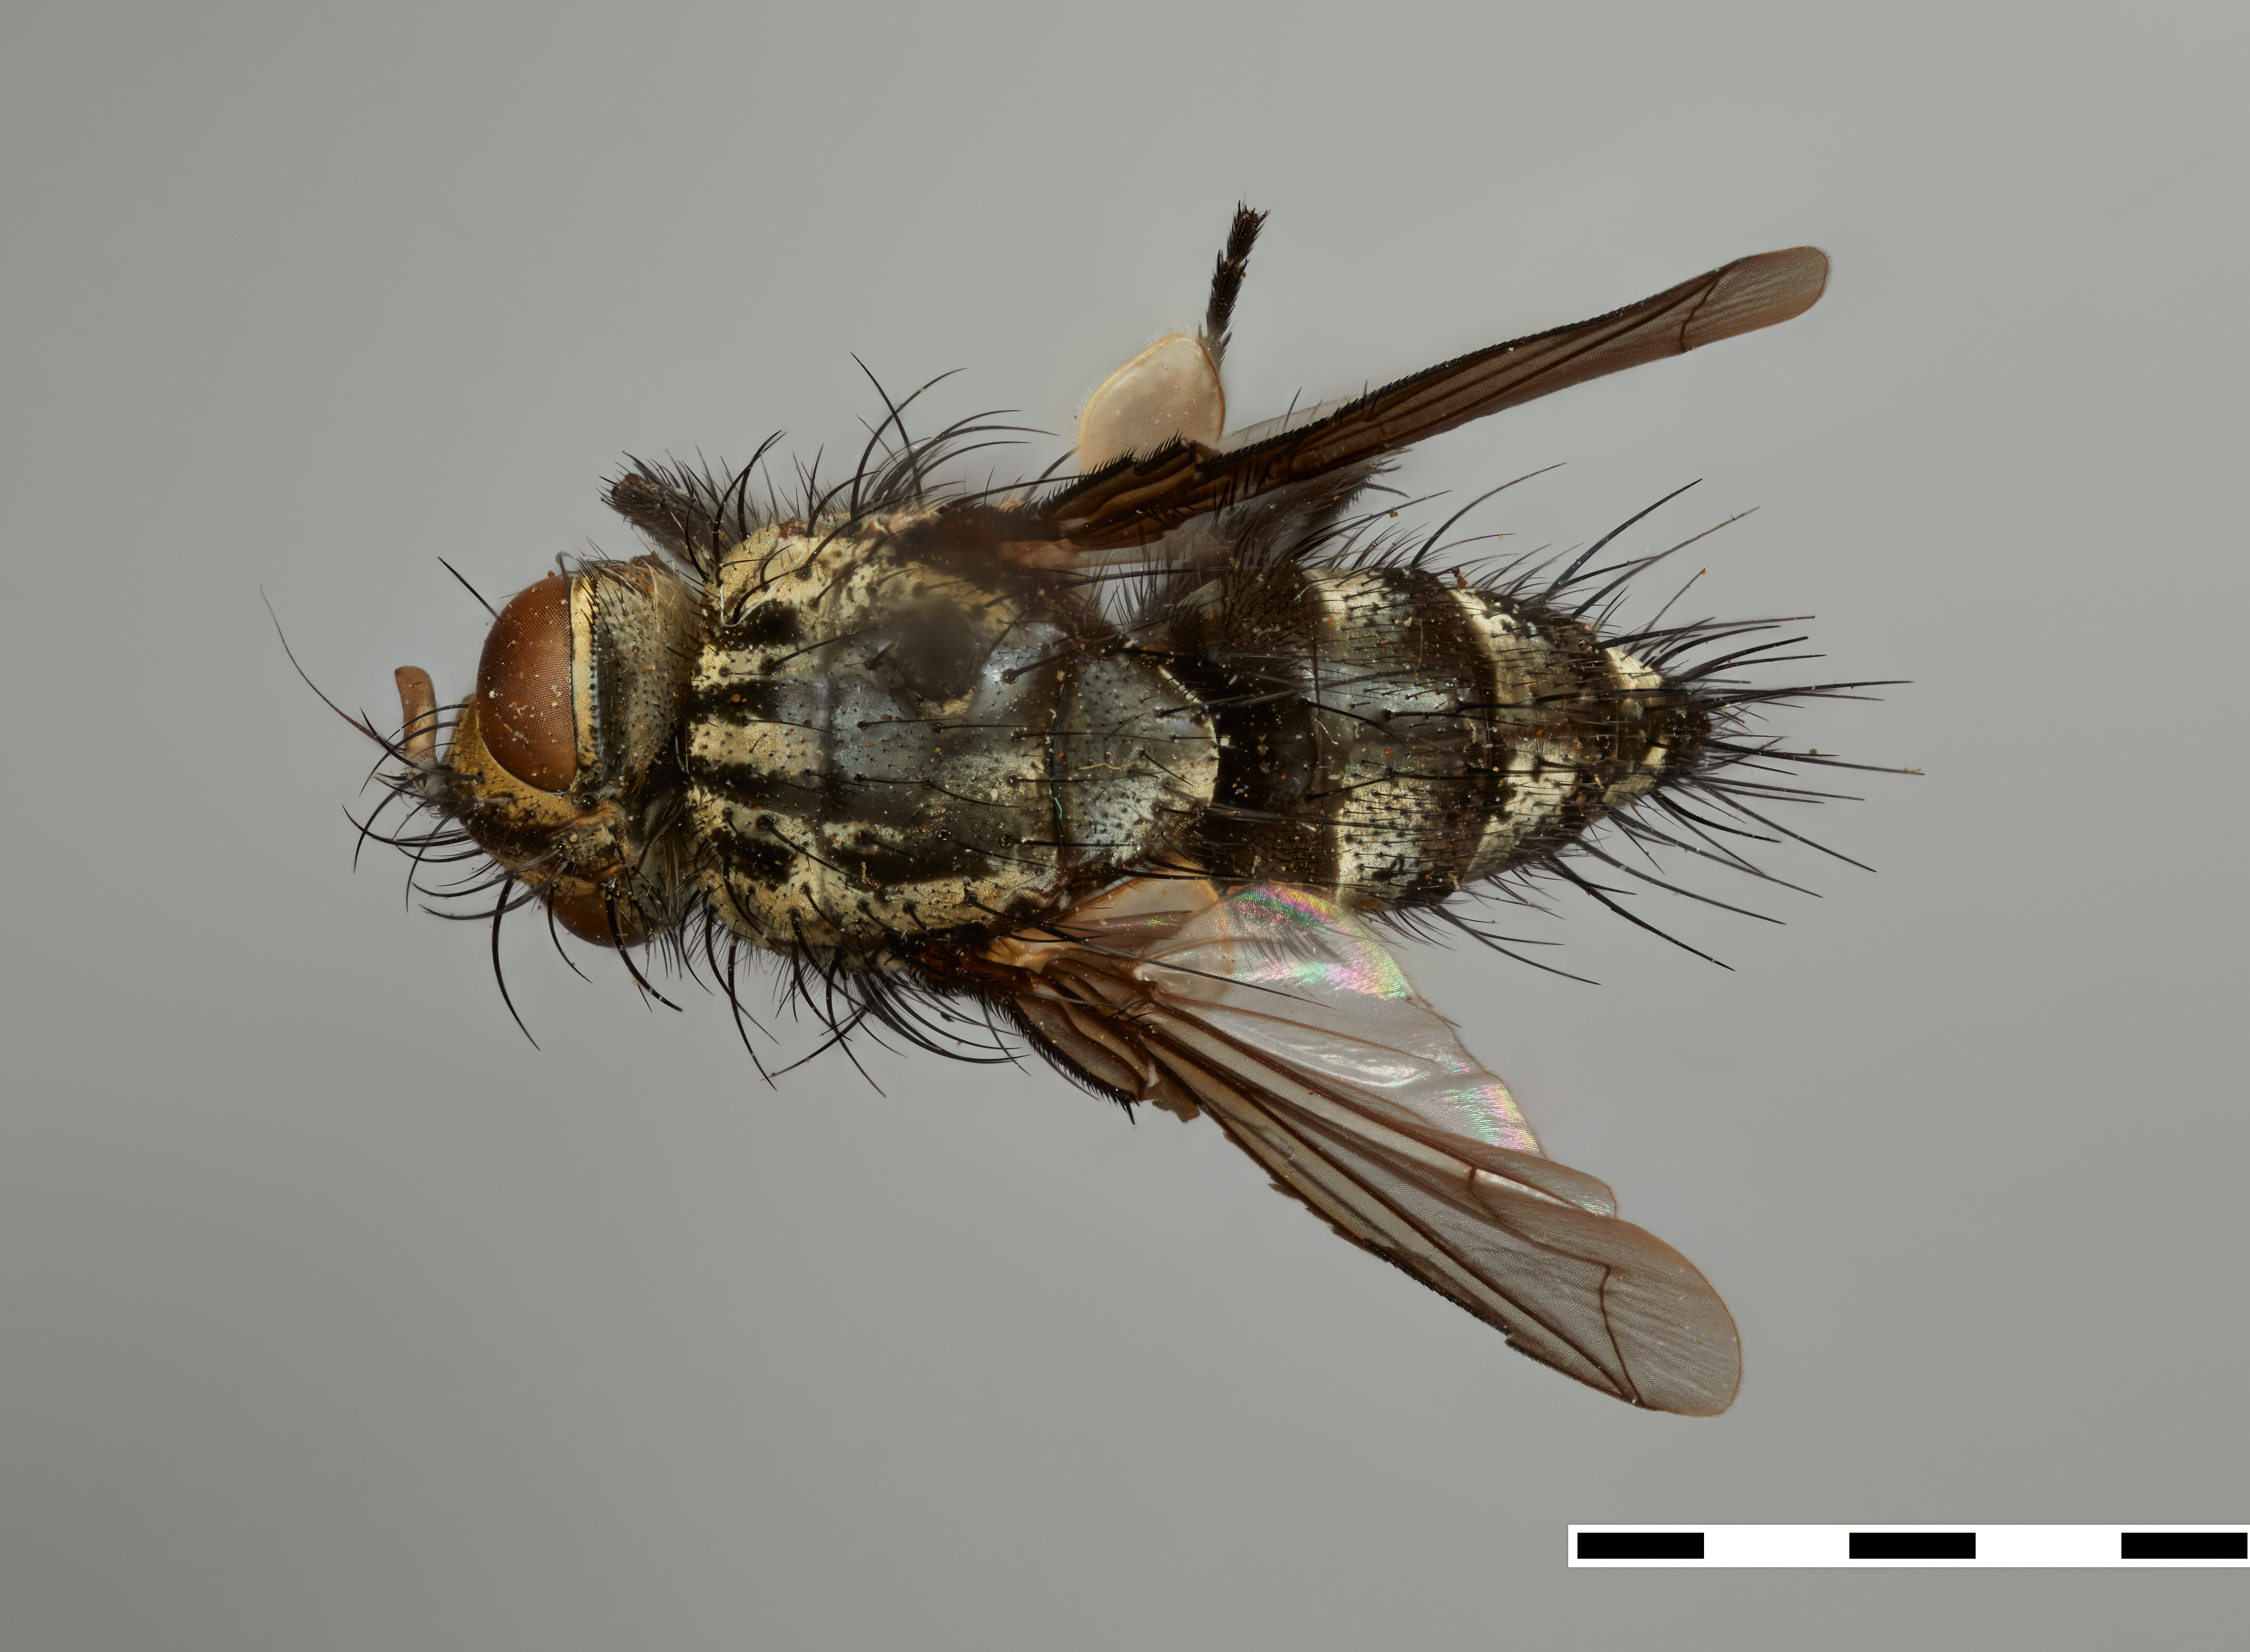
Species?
Eumachaeraea auricephala
